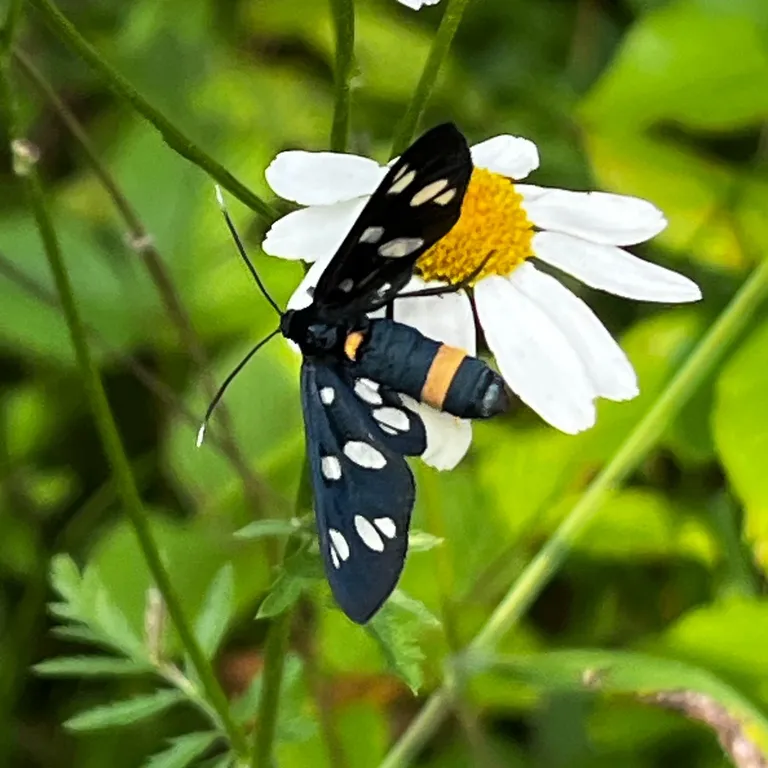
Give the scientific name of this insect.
Amata phegea
